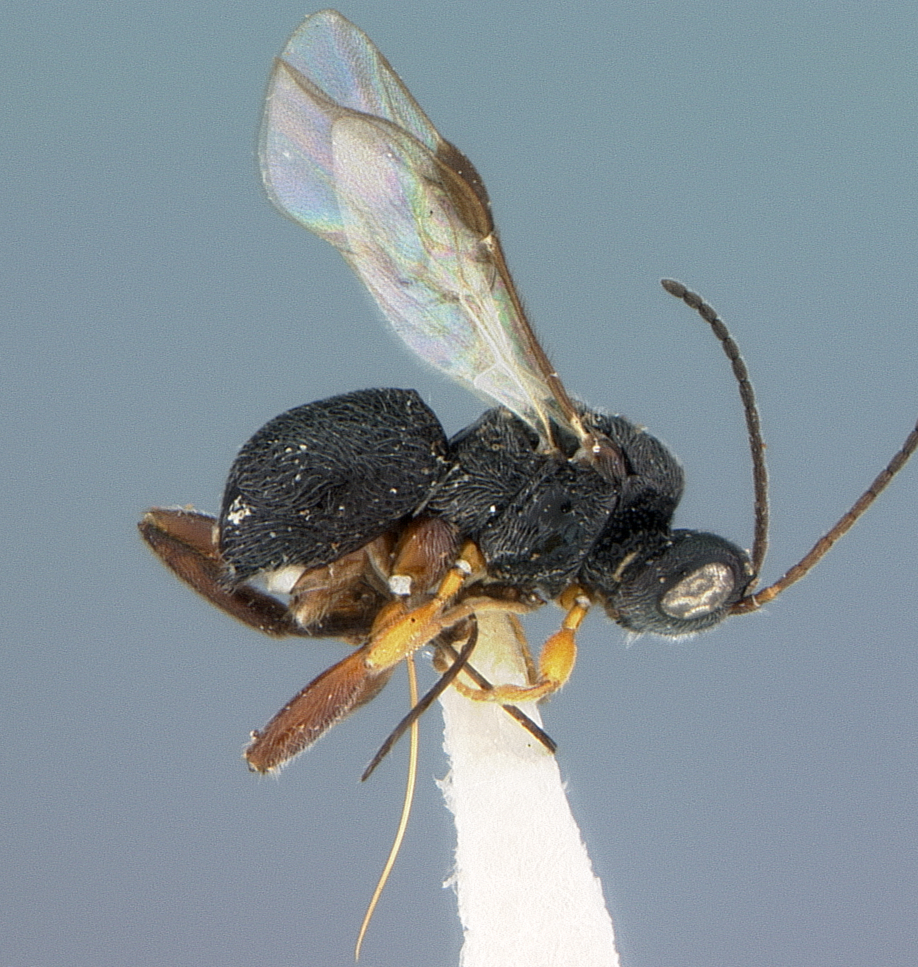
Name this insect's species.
Urosigalphus neoschwarzi
